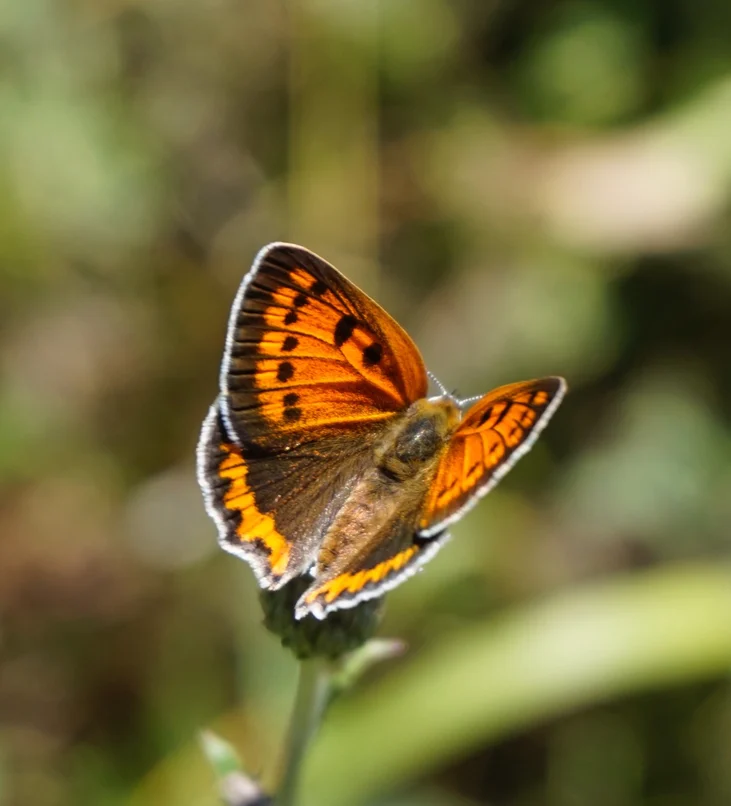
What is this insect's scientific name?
Lycaena dispar
